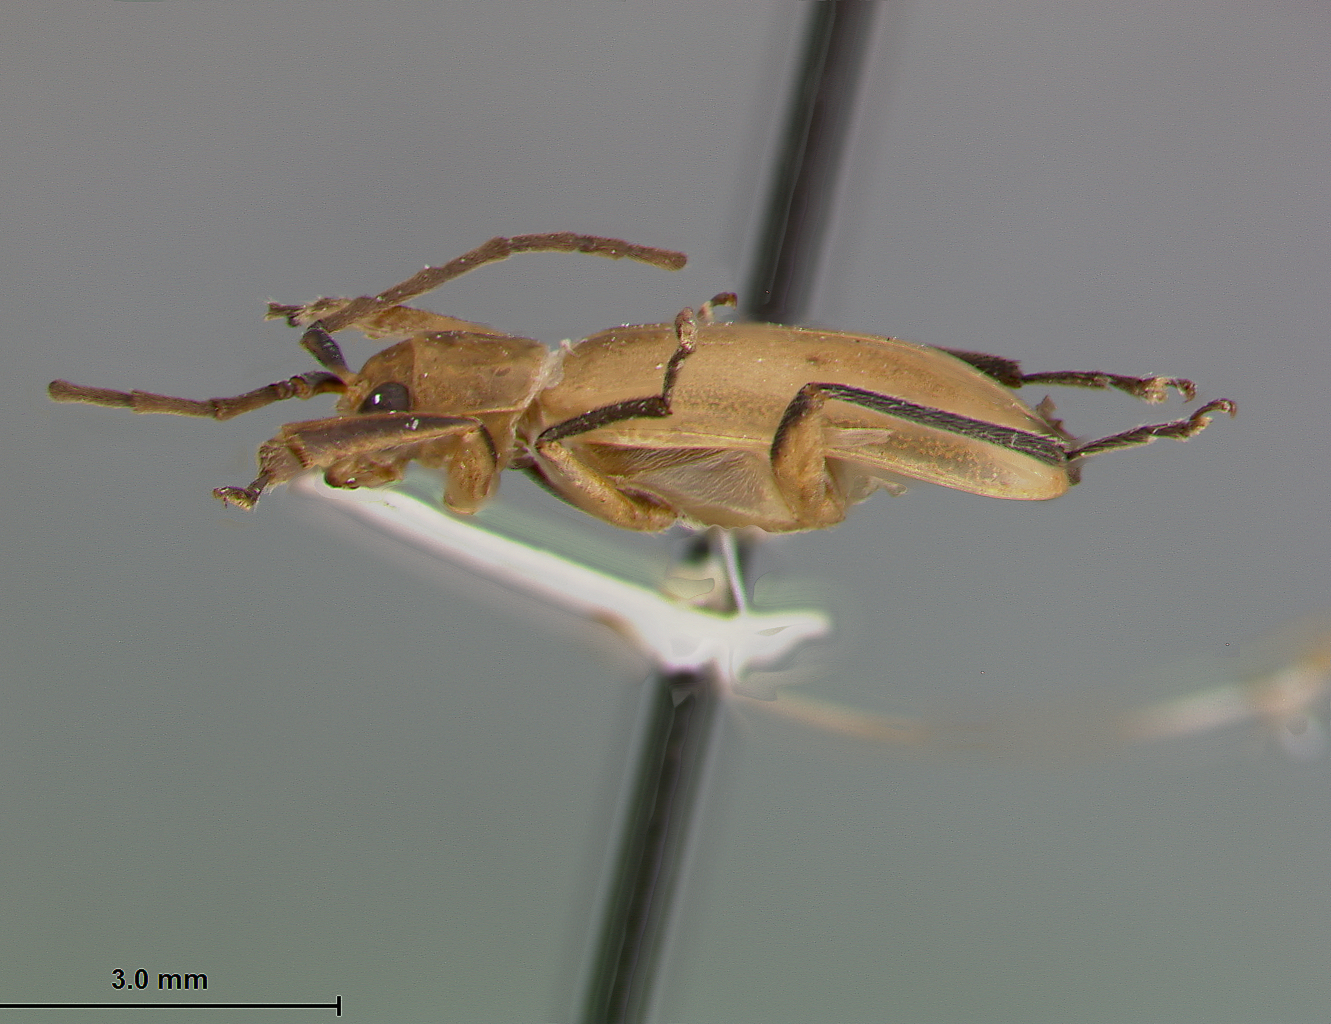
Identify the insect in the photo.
Platymorpha homoia
